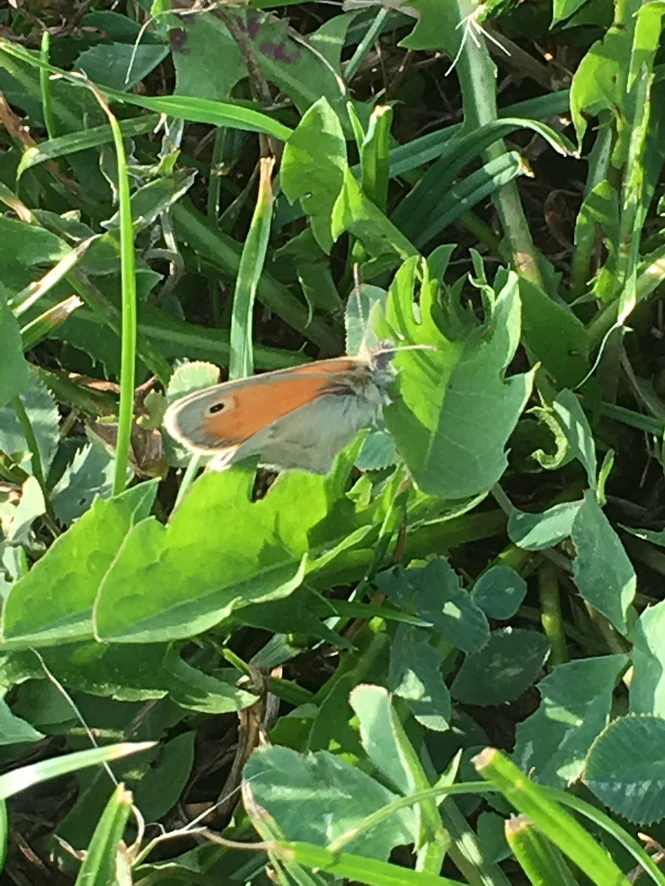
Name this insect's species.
Coenonympha pamphilus
